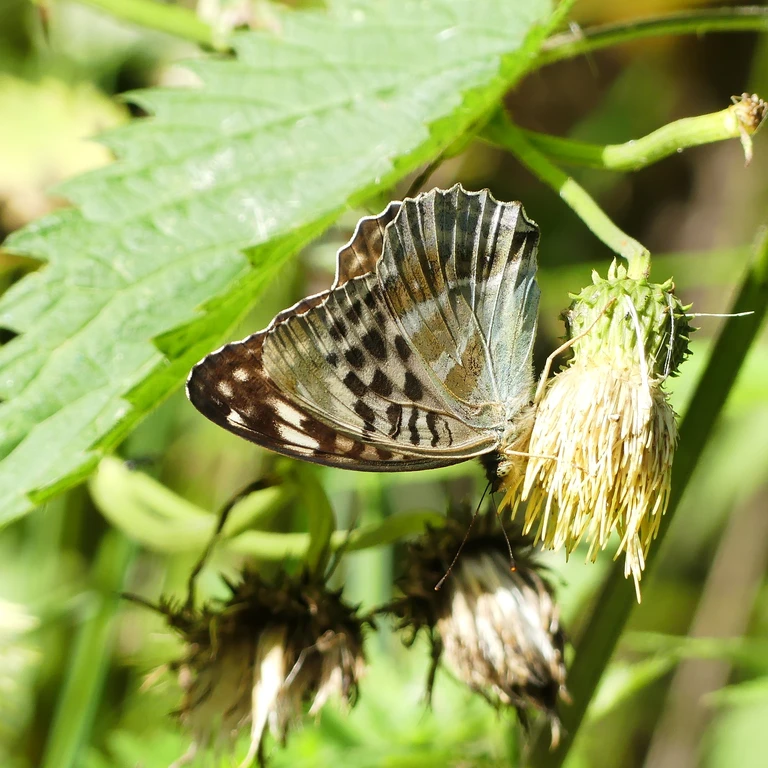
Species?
Argynnis paphia
